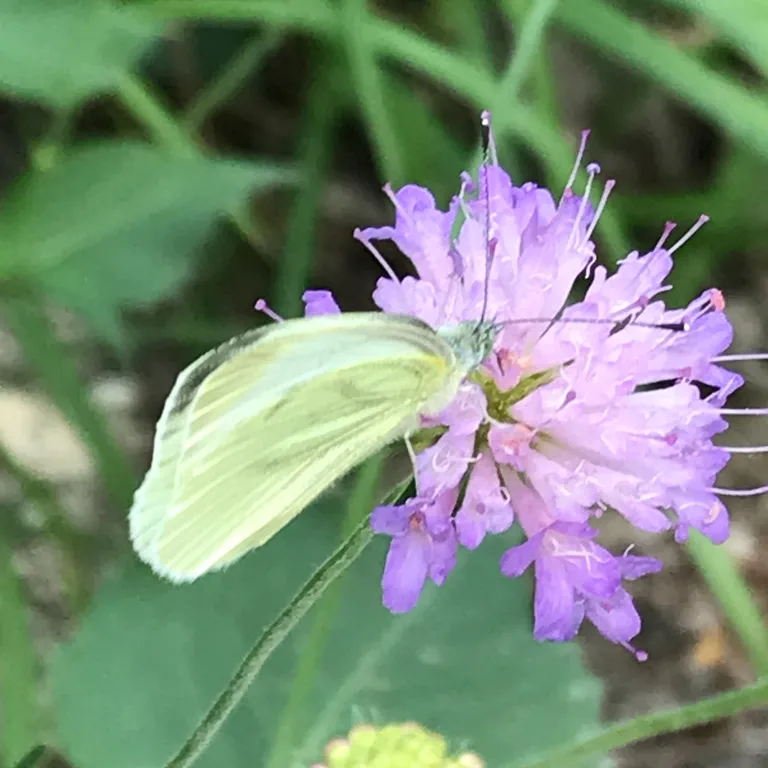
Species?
Pieris napi
